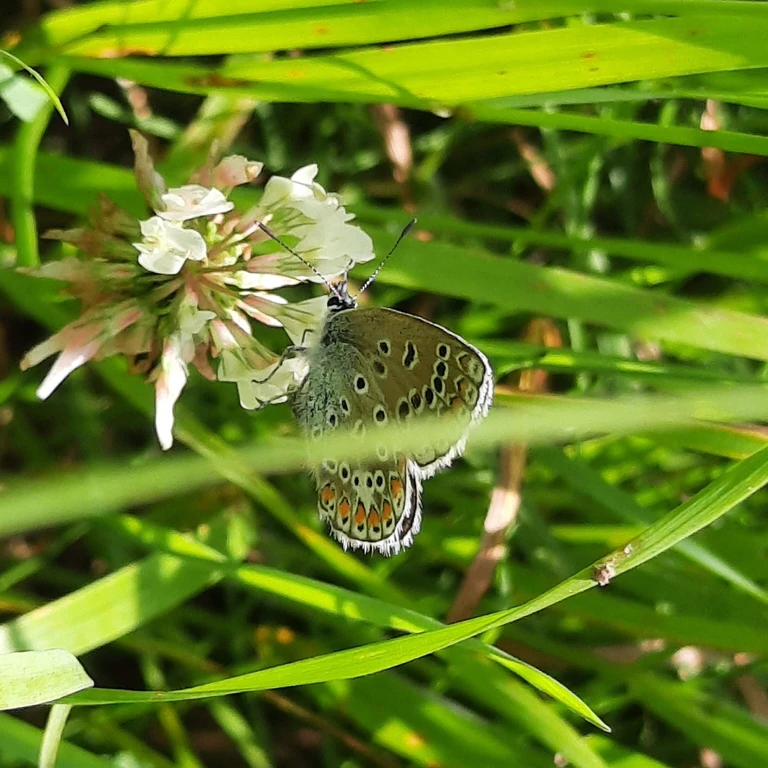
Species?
Polyommatus icarus
